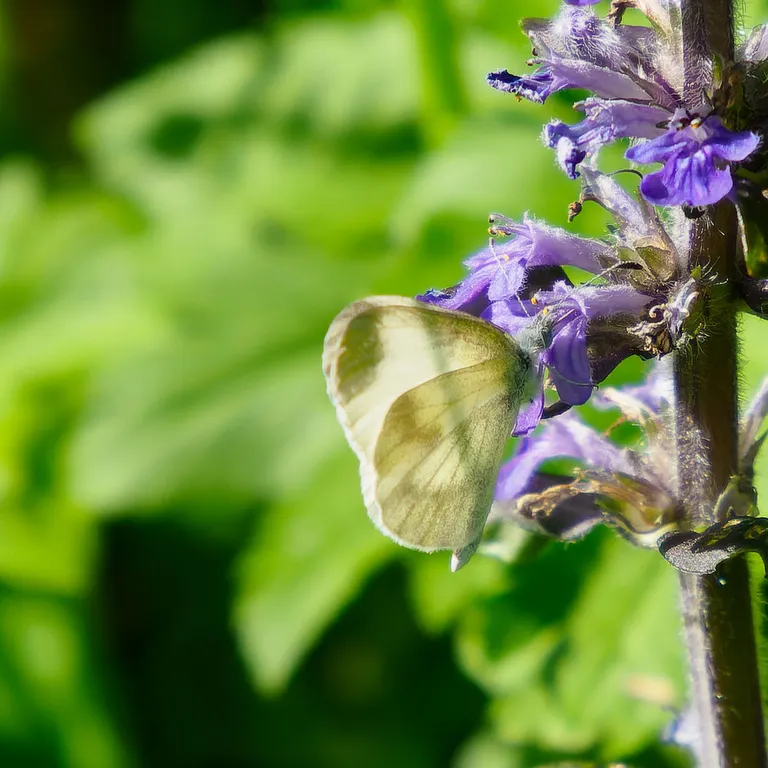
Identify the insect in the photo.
Leptidea sinapis/juvernica
